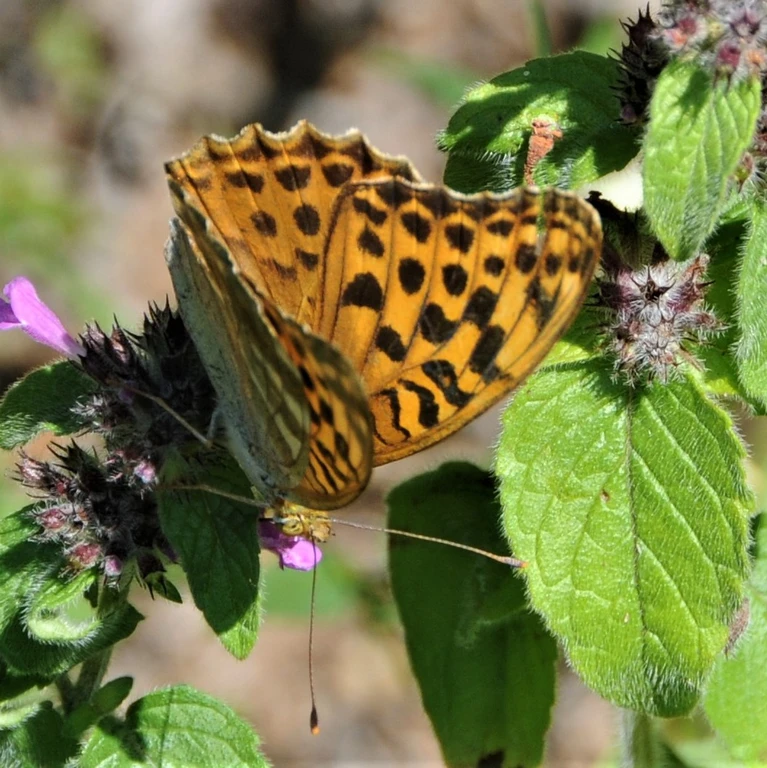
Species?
Argynnis paphia
